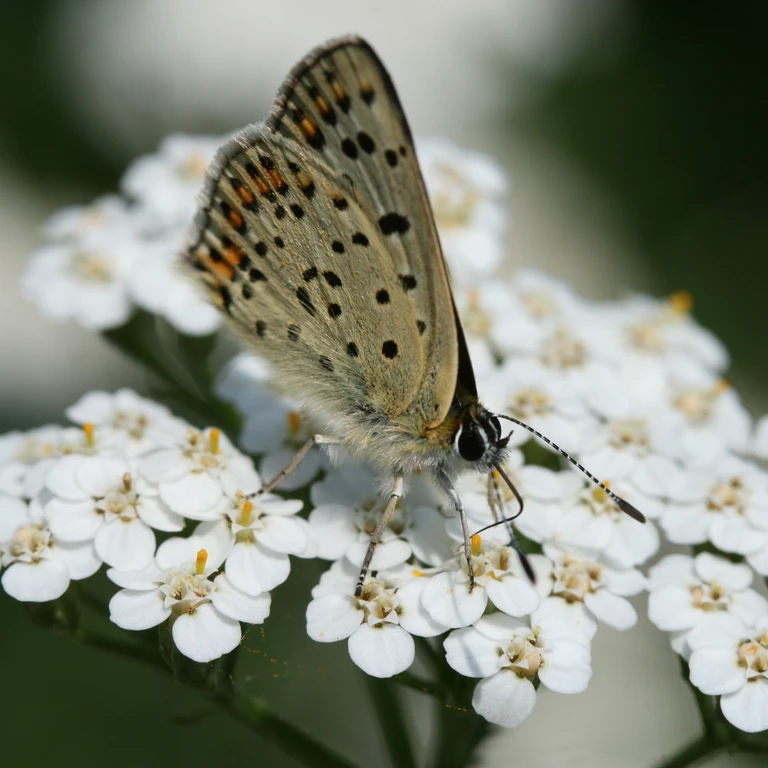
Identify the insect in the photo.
Lycaena tityrus (also Loweia tityrus)
